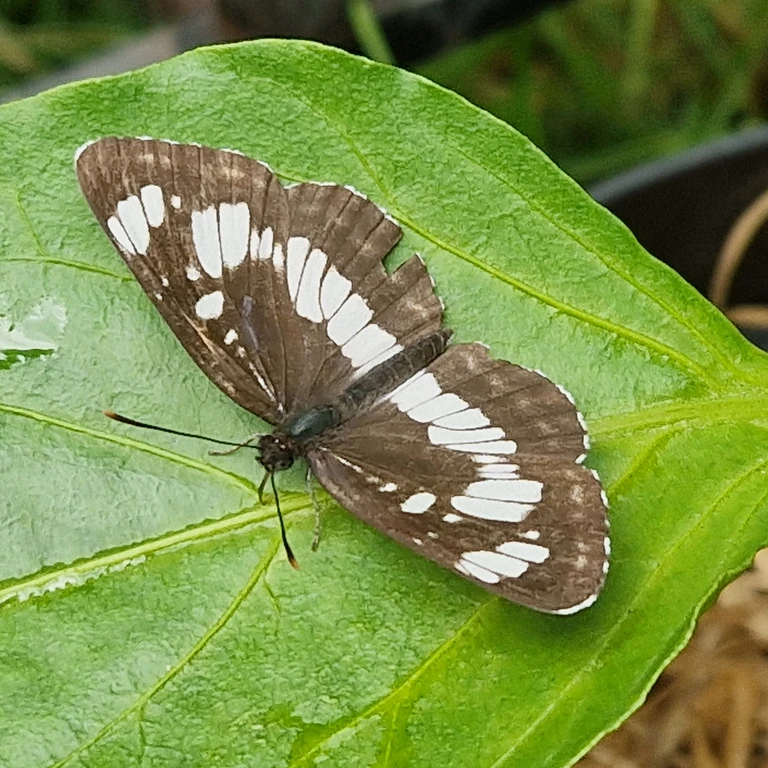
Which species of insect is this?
Neptis rivularis
